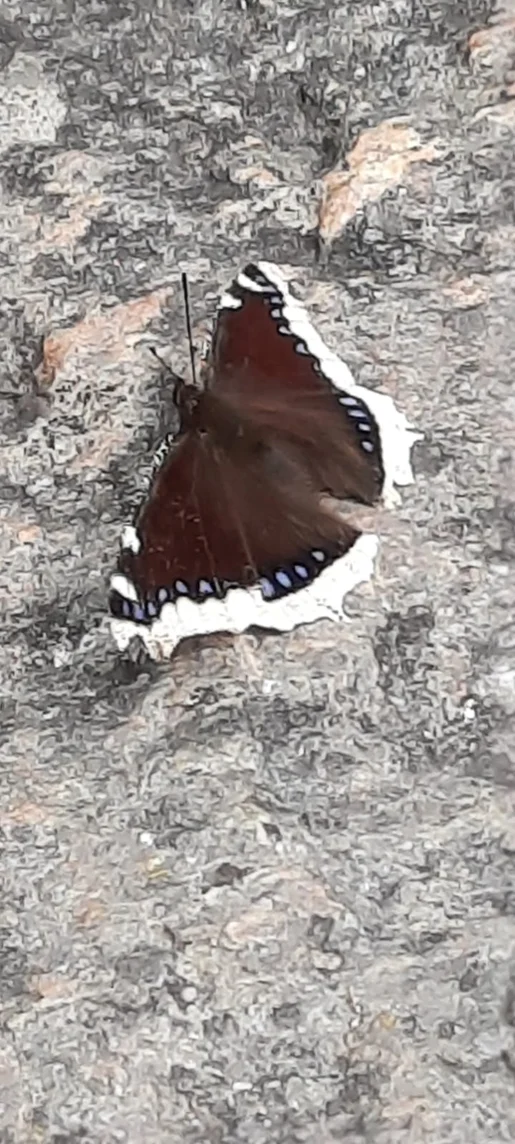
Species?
Nymphalis antiopa
